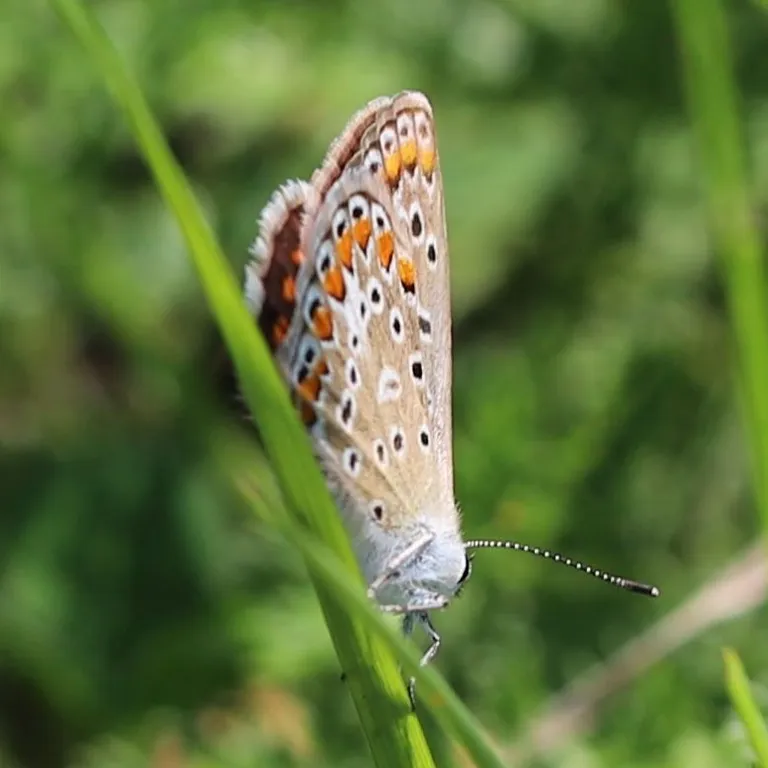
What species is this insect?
Polyommatus icarus
